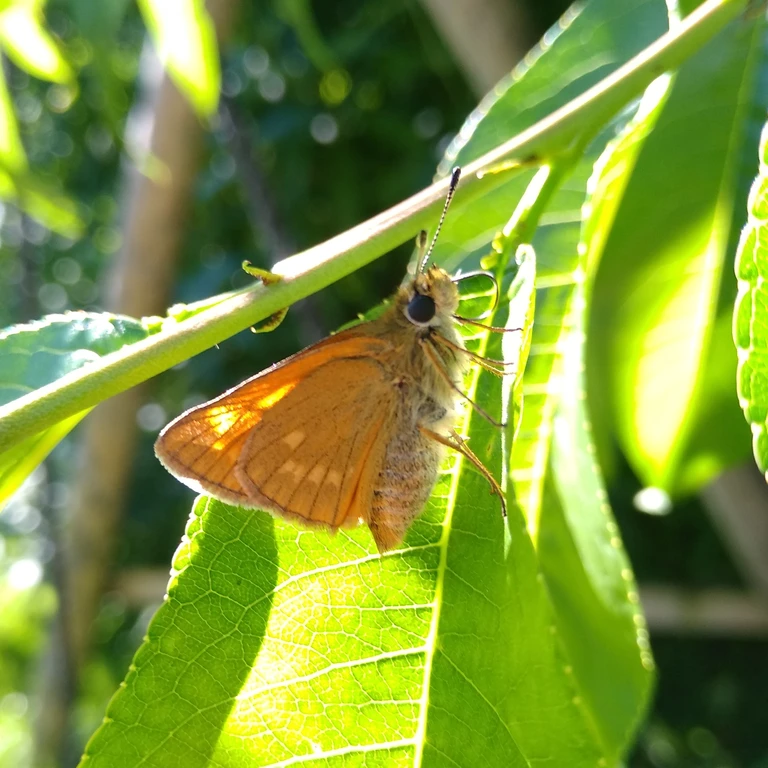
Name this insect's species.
Ochlodes sylvanus (also Ochlodes venata)
